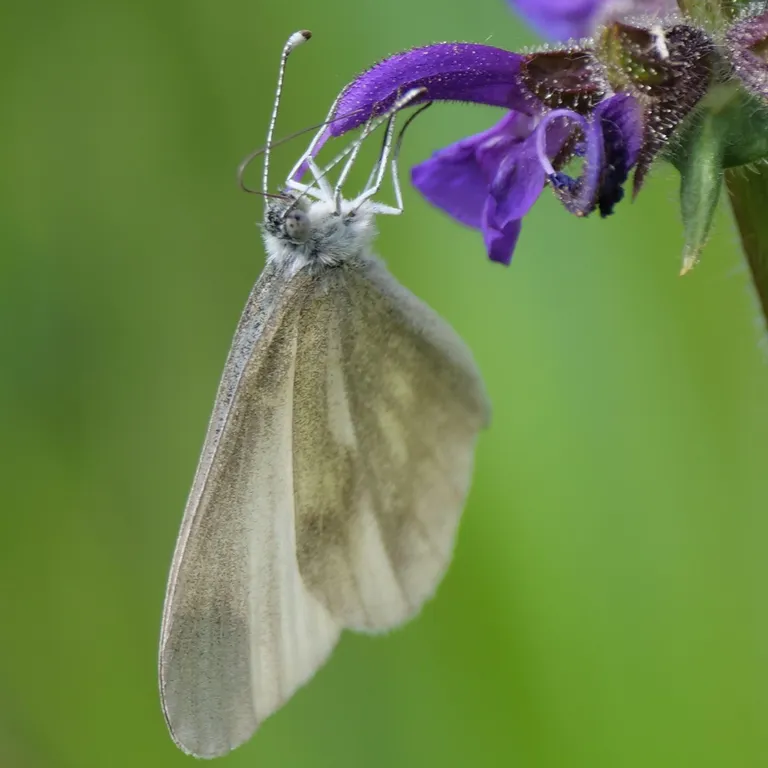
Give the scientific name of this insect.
Leptidea sinapis/juvernica
